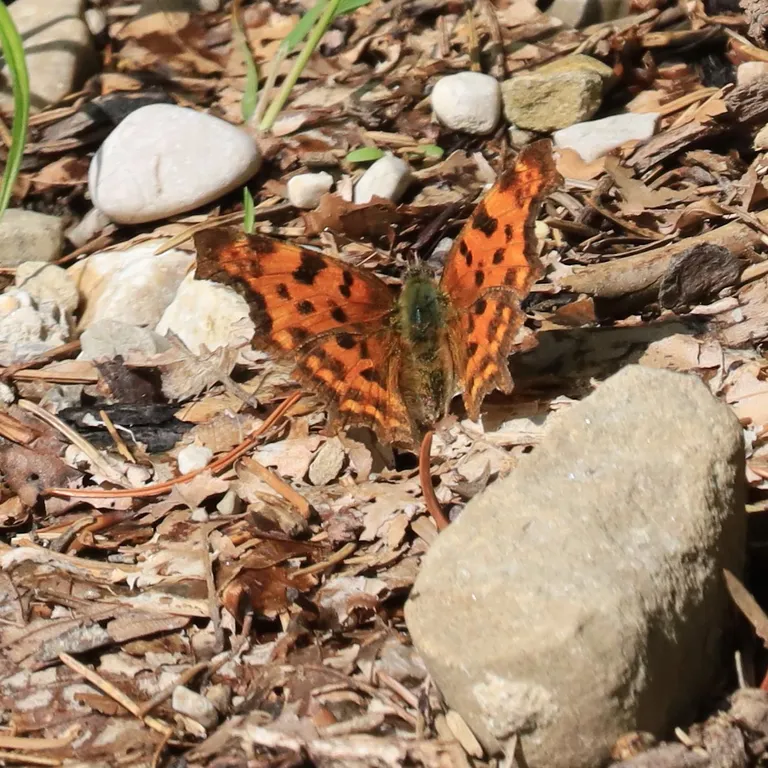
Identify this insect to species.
Polygonia c-album
